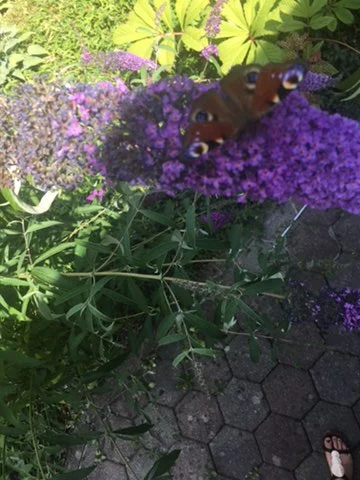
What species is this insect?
Aglais io
